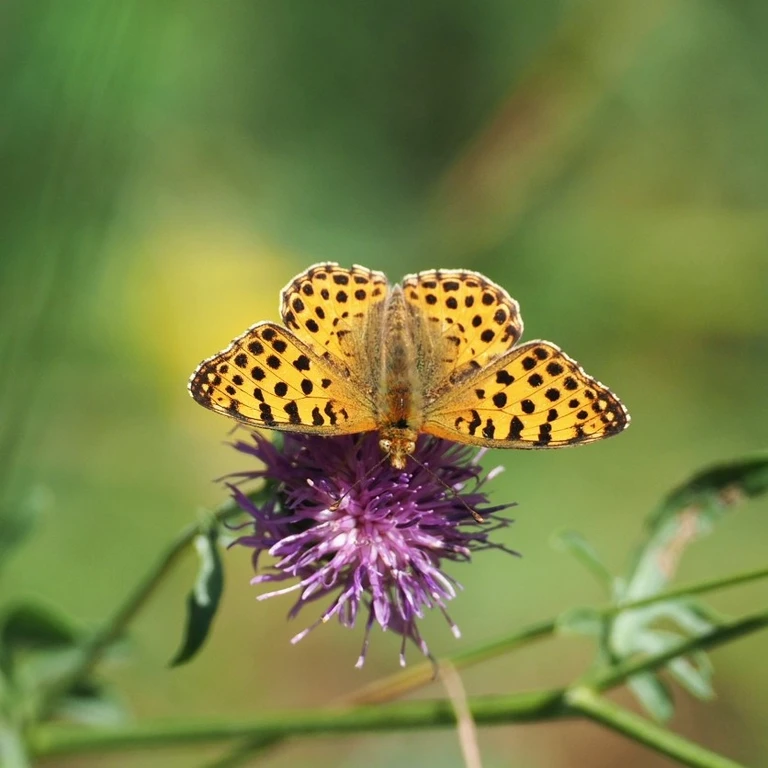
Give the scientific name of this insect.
Issoria lathonia
